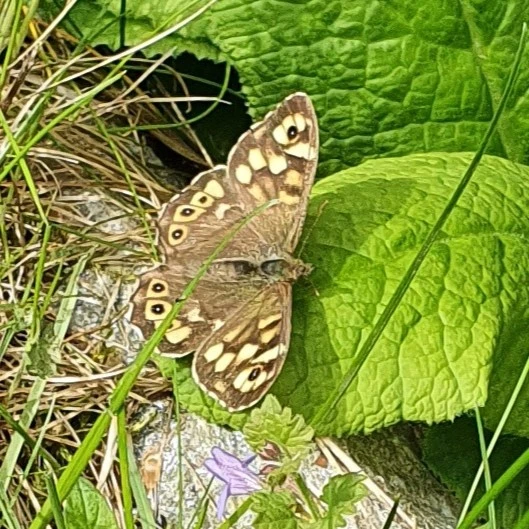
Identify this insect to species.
Pararge aegeria
